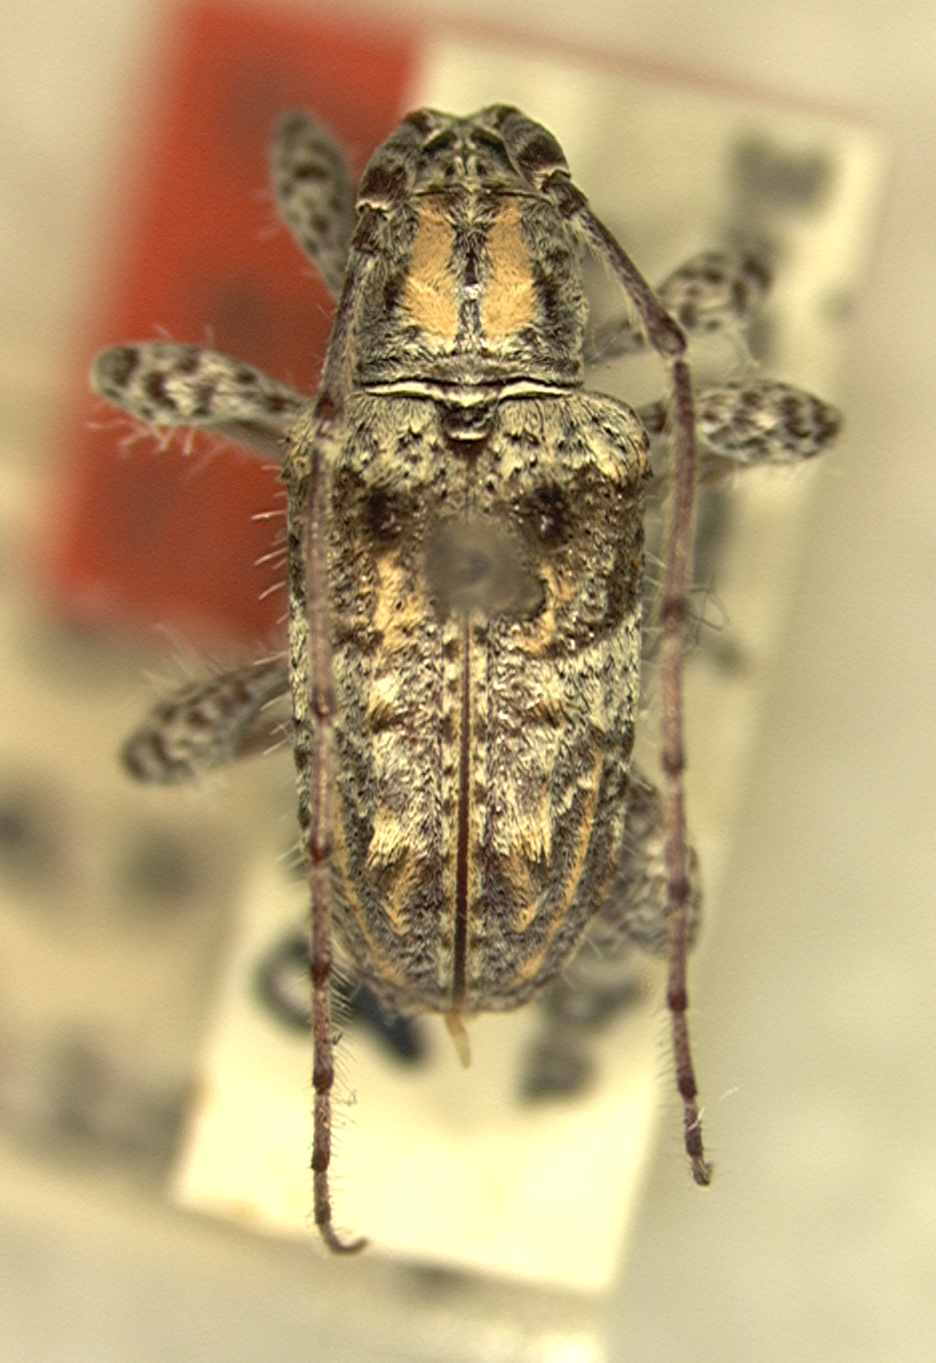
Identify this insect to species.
Ecyrus insularis (also Ecyrus hirtipes)
